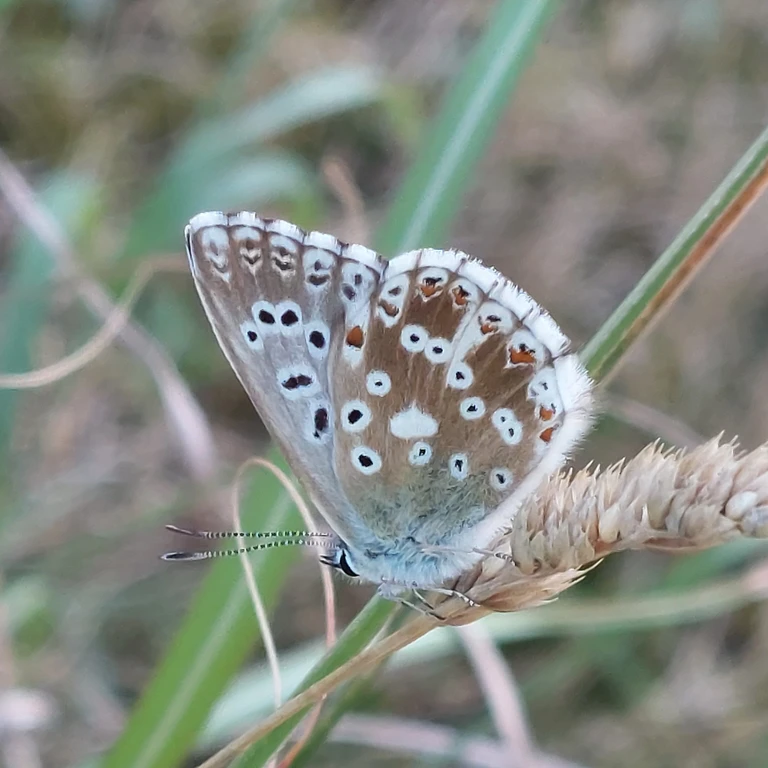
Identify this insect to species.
Lysandra coridon
